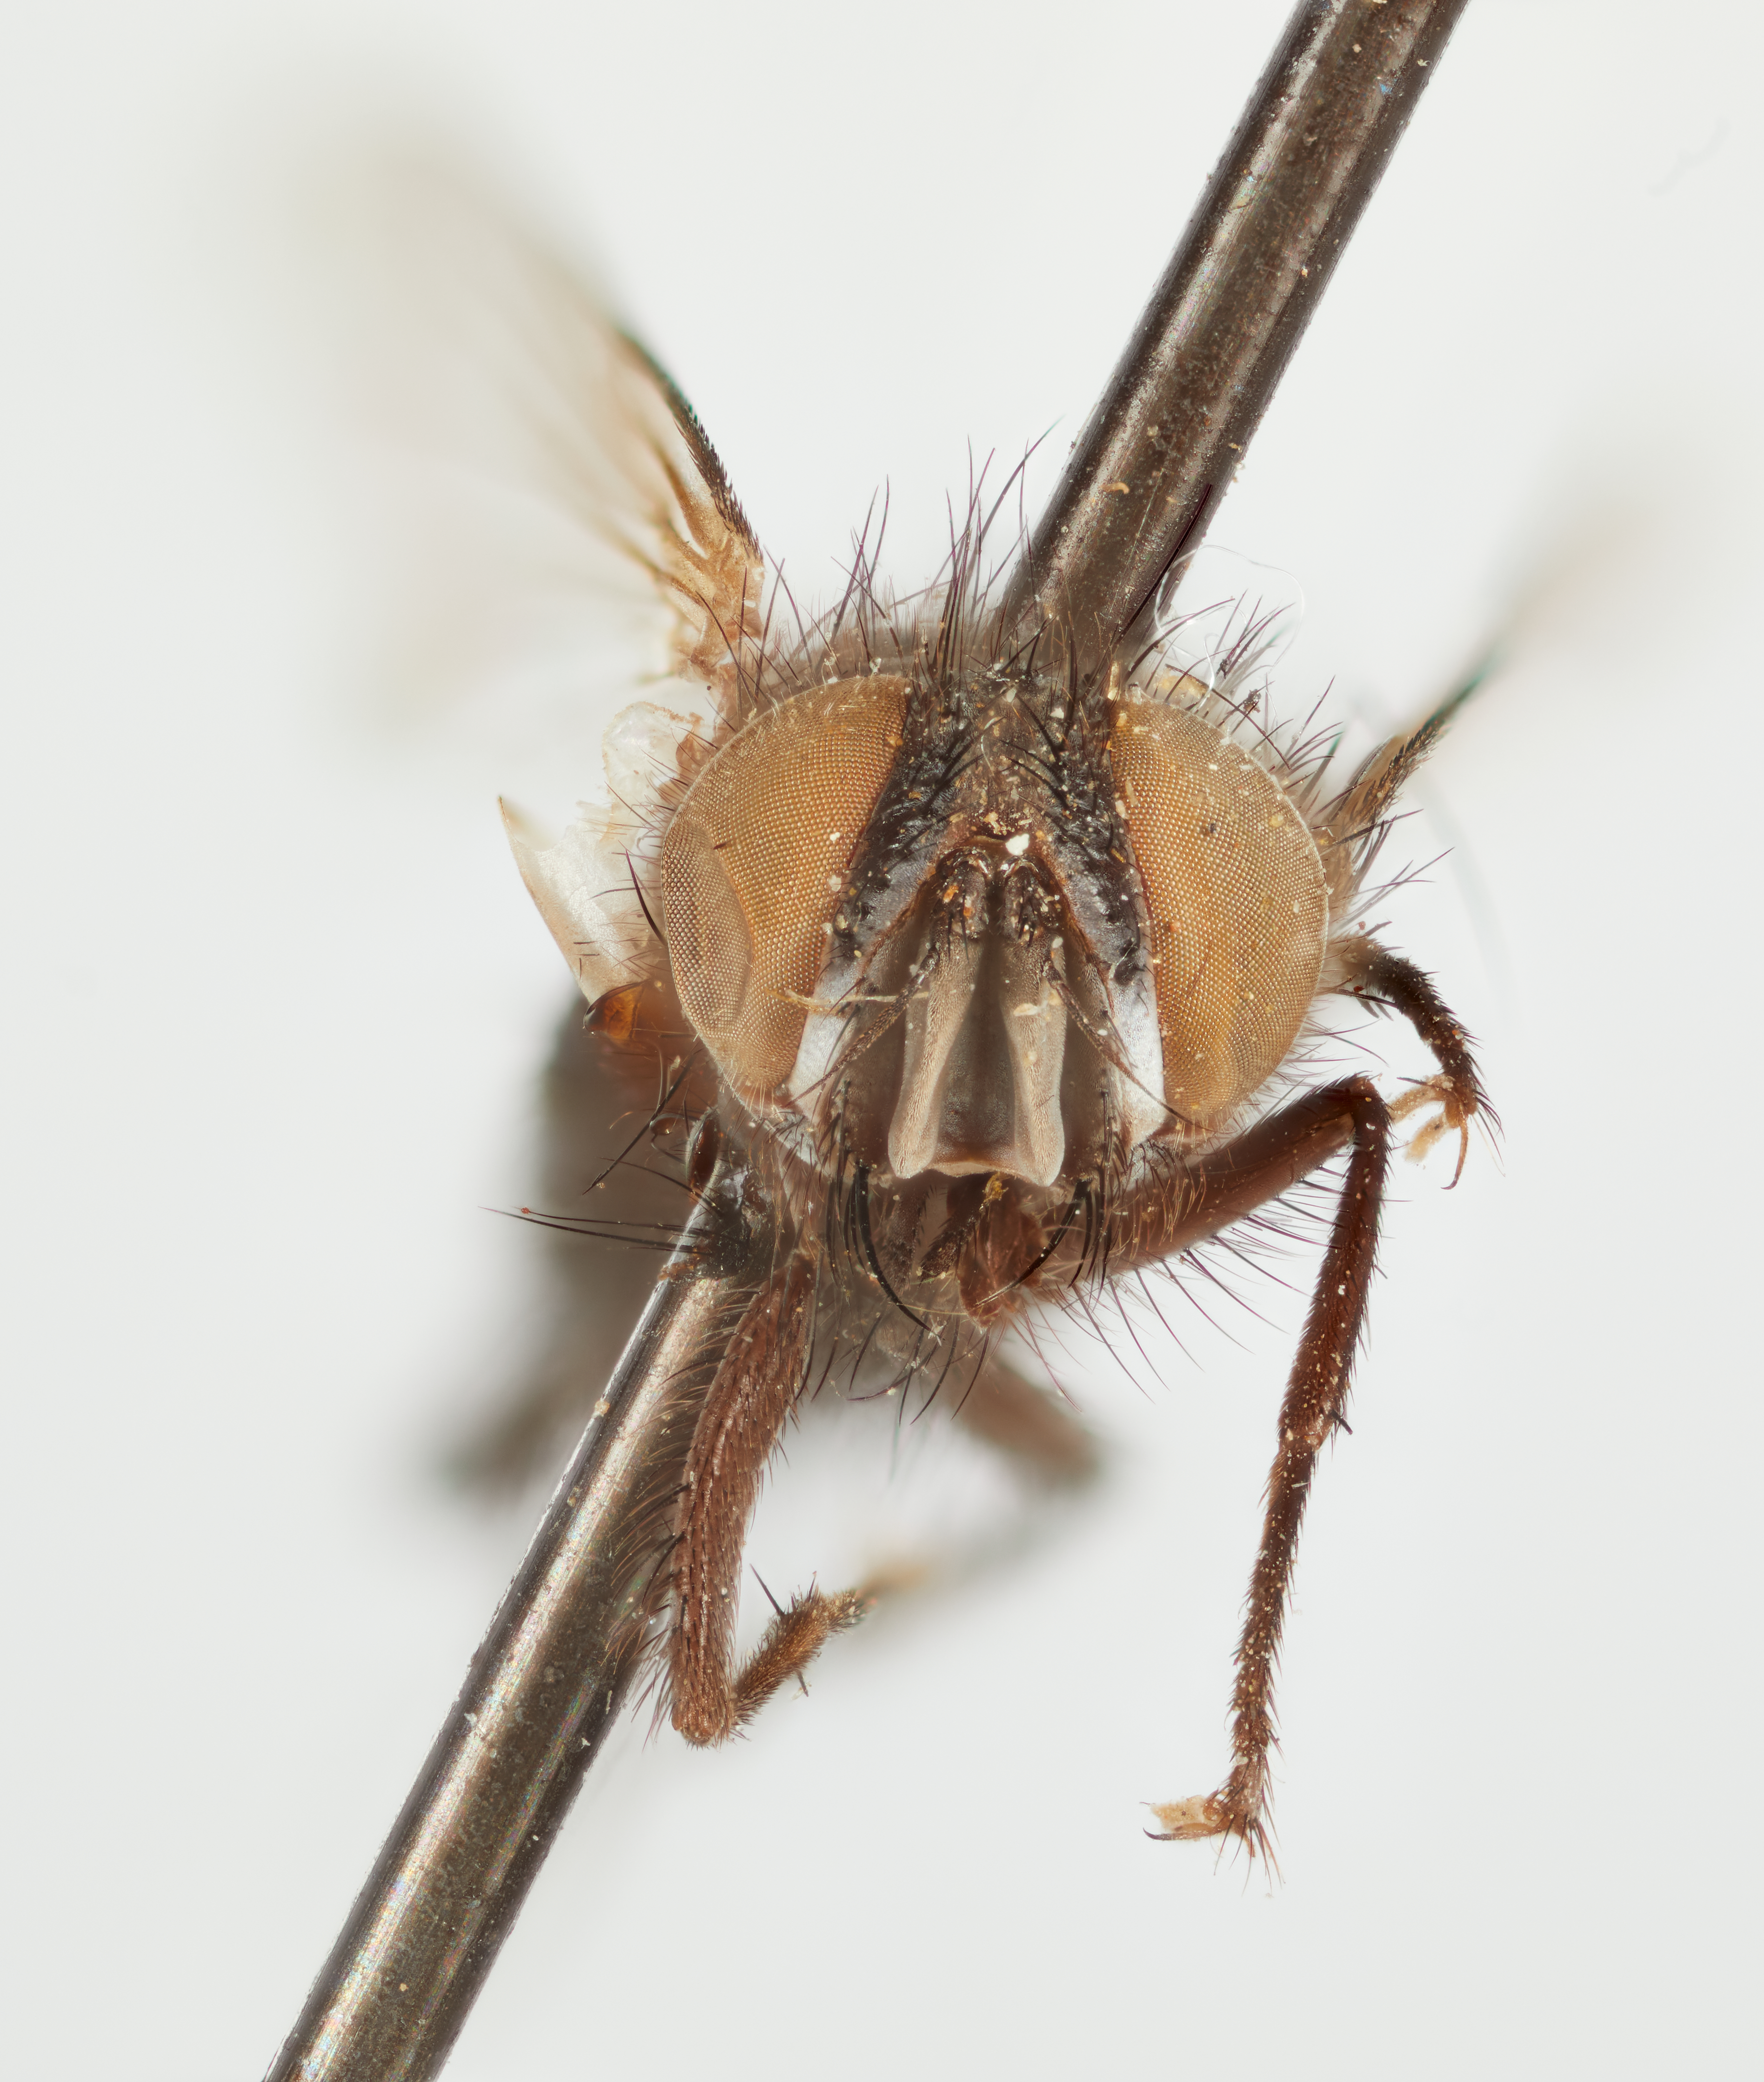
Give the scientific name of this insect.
Phorocera unipilum
